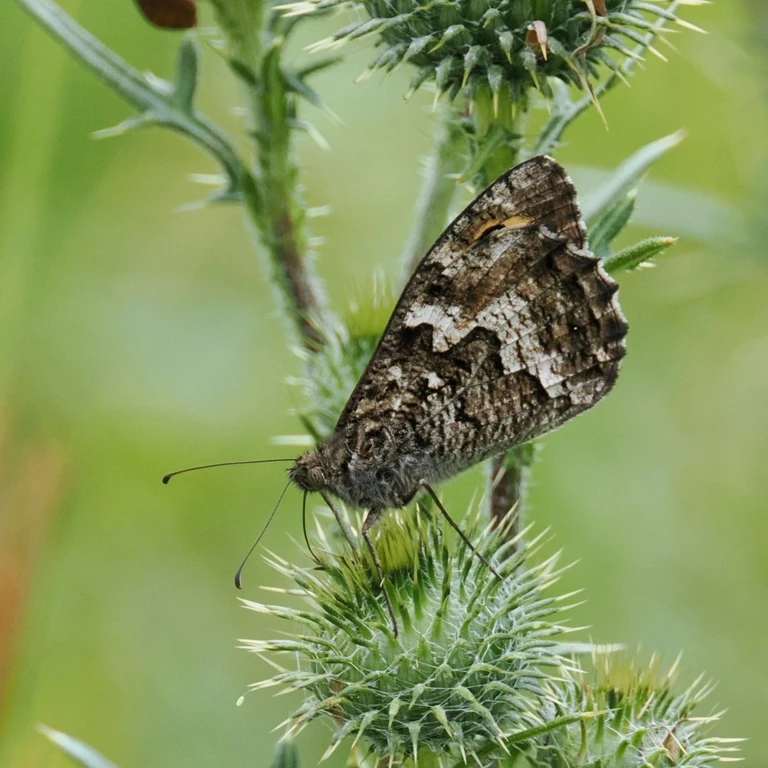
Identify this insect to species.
Hipparchia semele
